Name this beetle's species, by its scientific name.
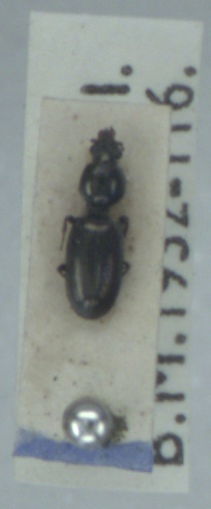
Dyschirius nitidus
